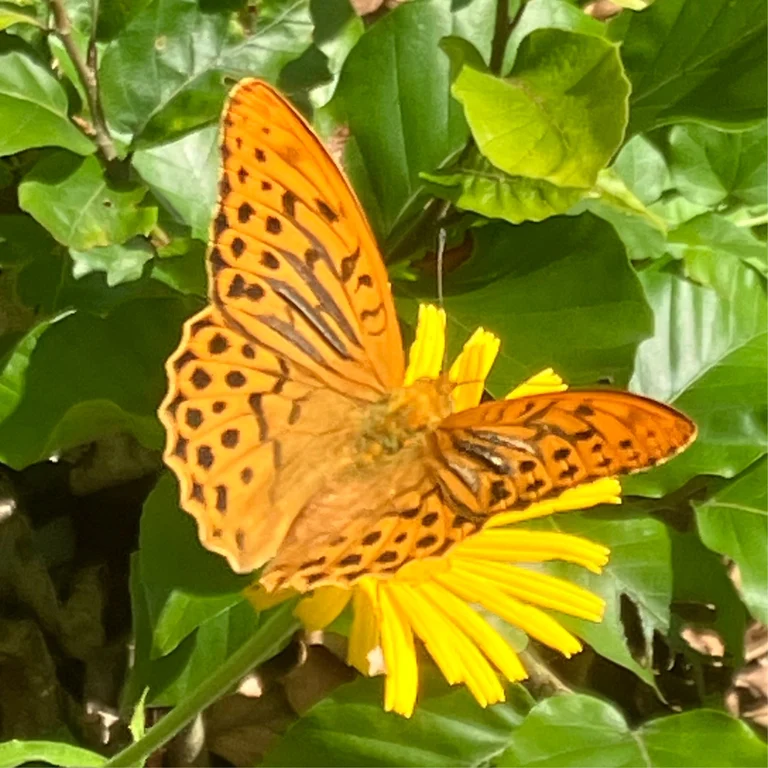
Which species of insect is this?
Argynnis paphia
